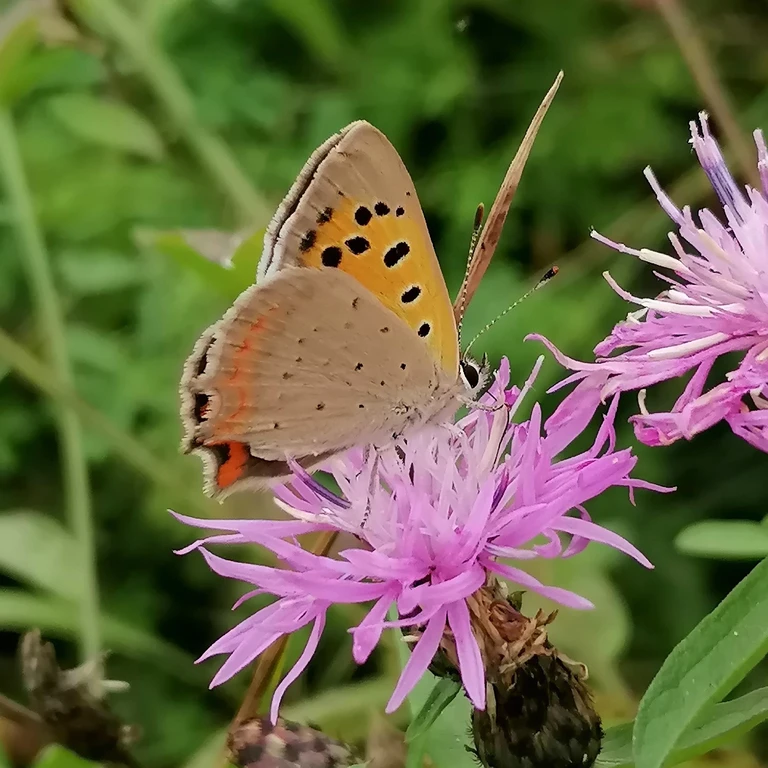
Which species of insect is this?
Lycaena phlaeas
